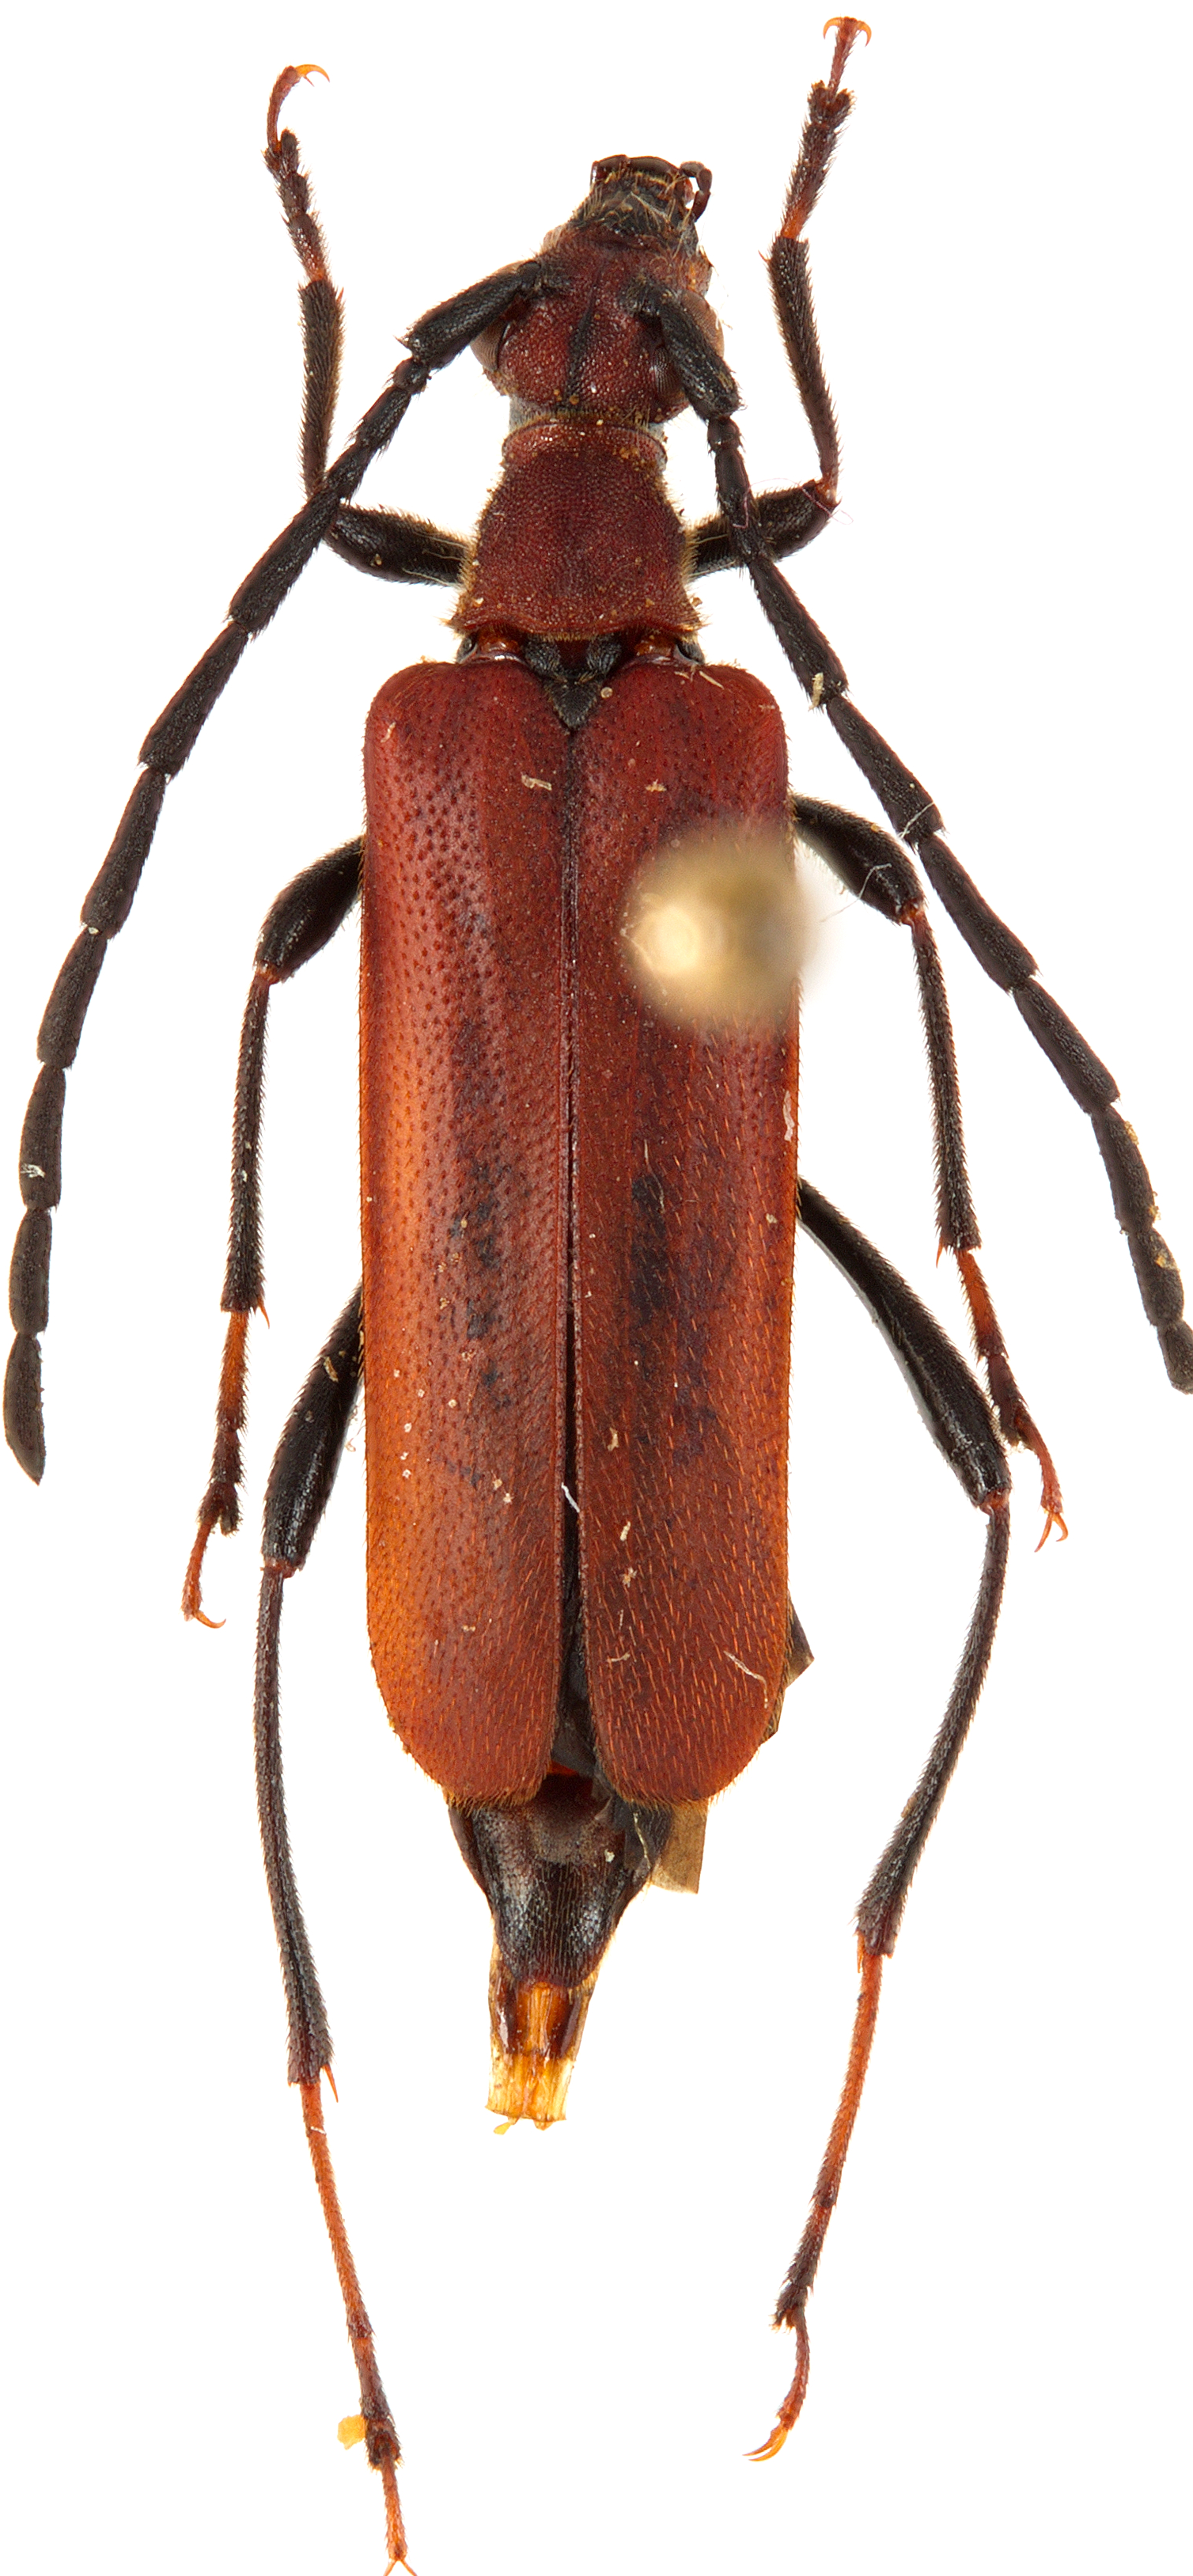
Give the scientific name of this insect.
Pyrrhona laeticolor
